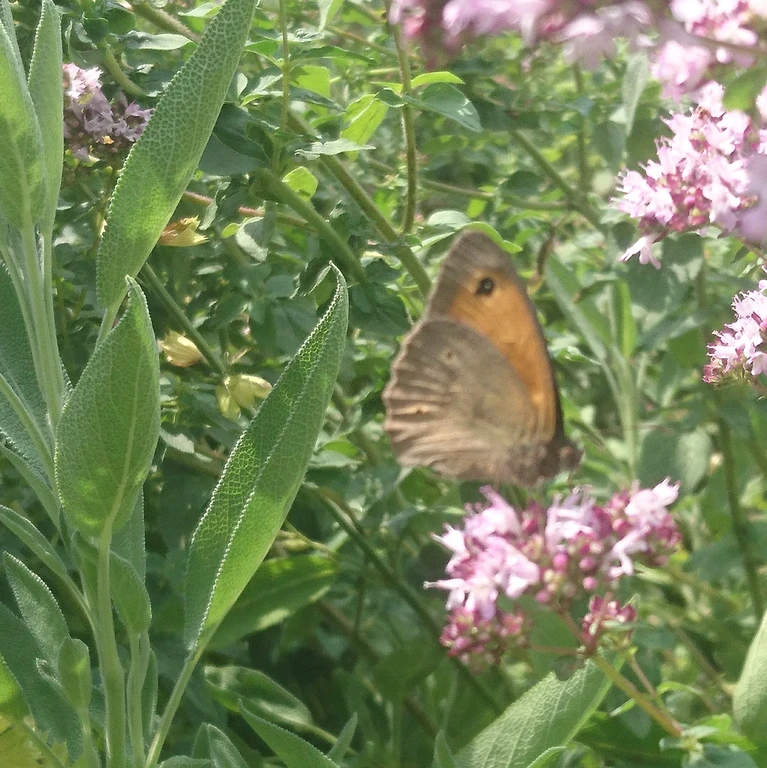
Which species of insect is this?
Maniola jurtina
